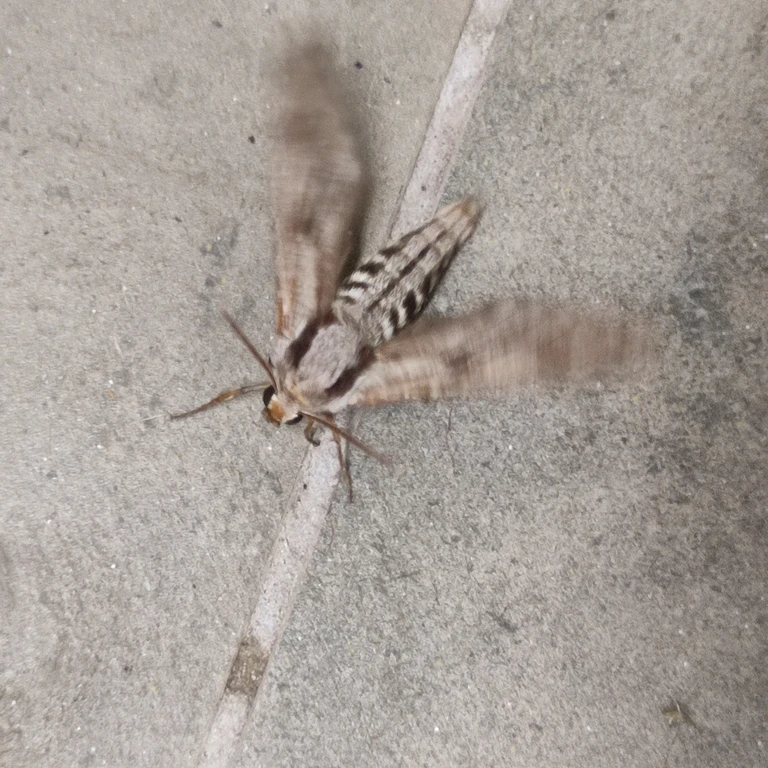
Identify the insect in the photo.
Sphinx pinastri
